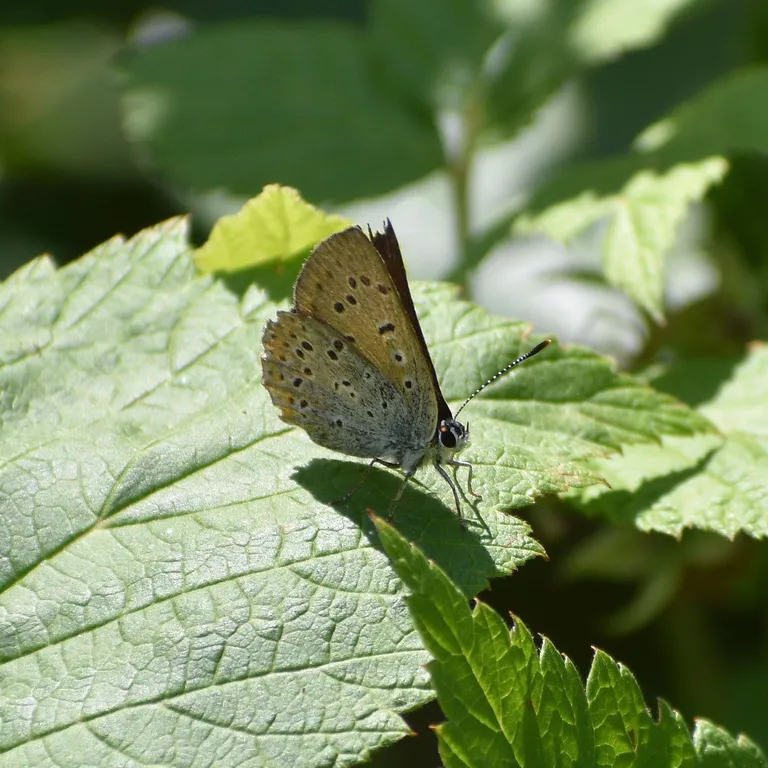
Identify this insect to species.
Lycaena tityrus (also Loweia tityrus)
